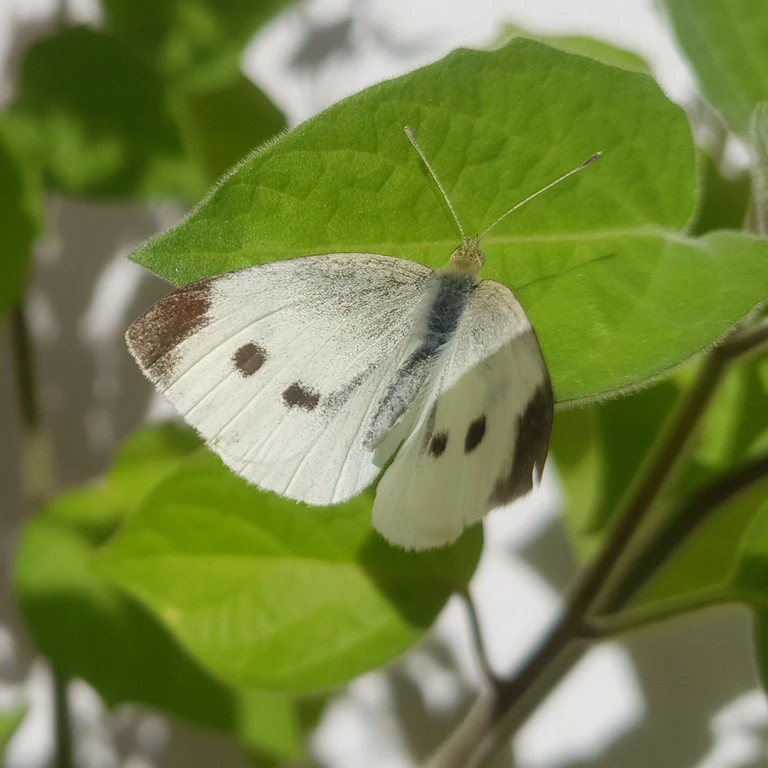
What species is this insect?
Pieris rapae
